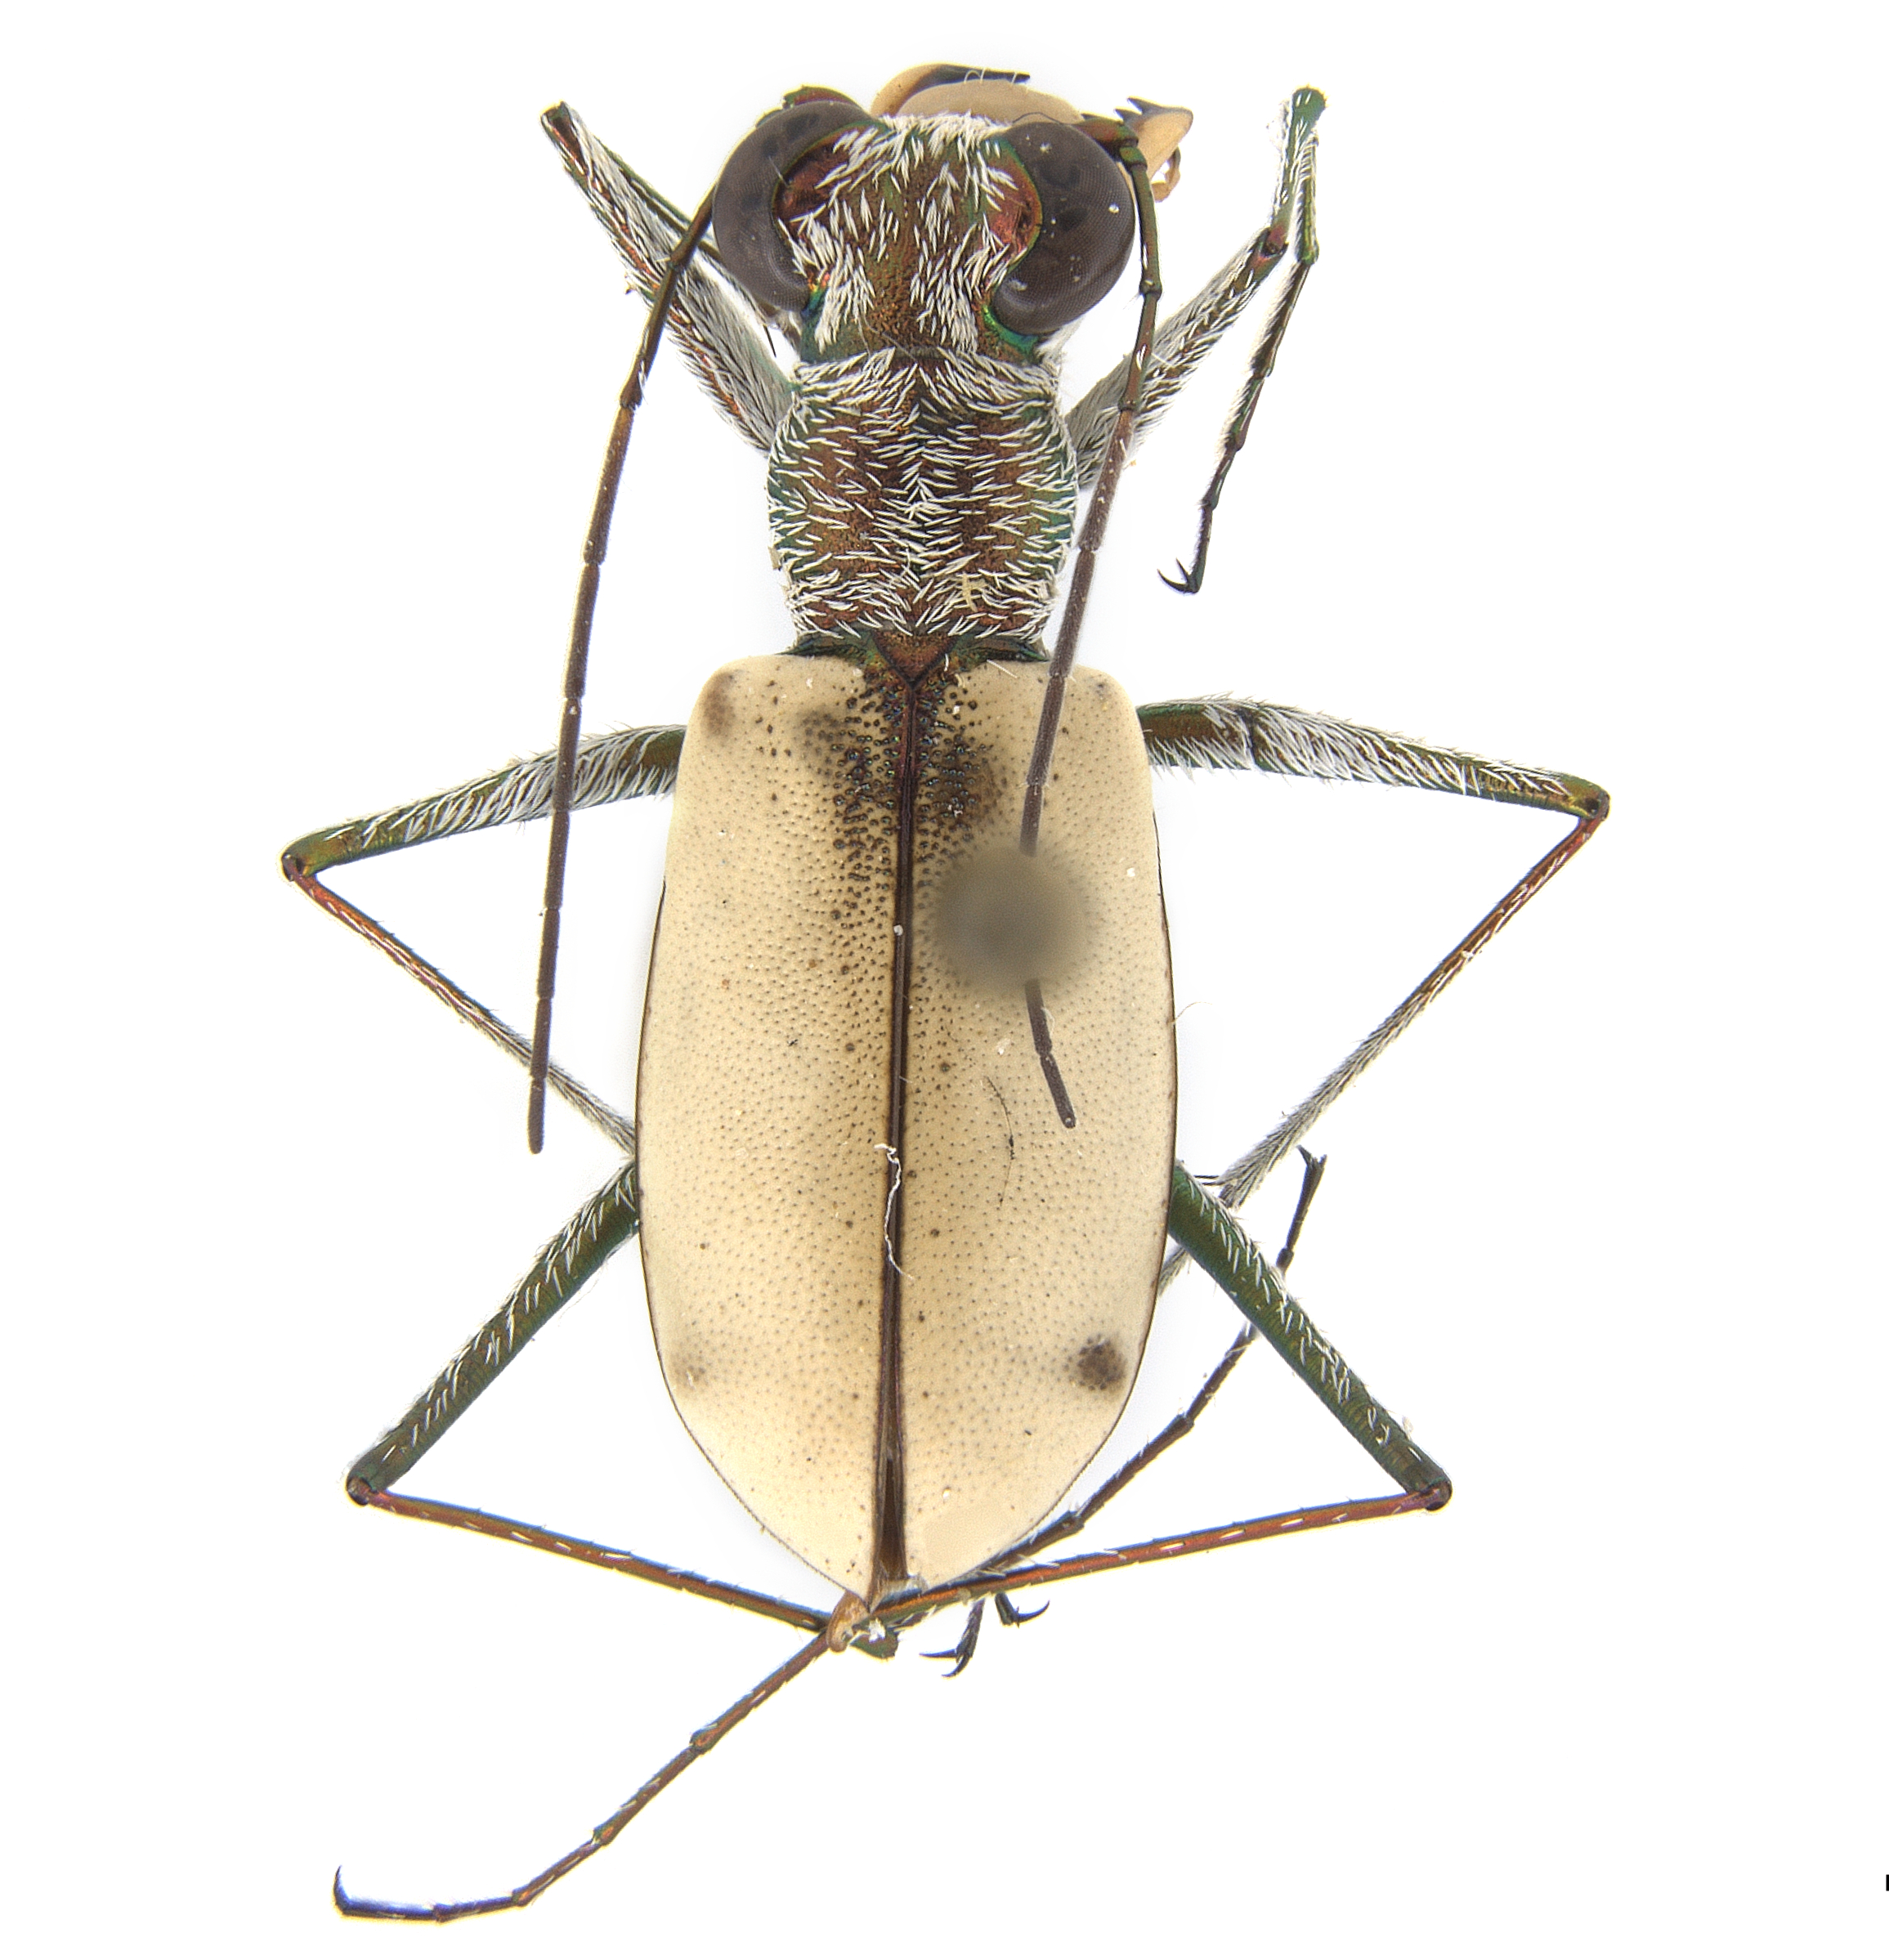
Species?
Eunota togata
